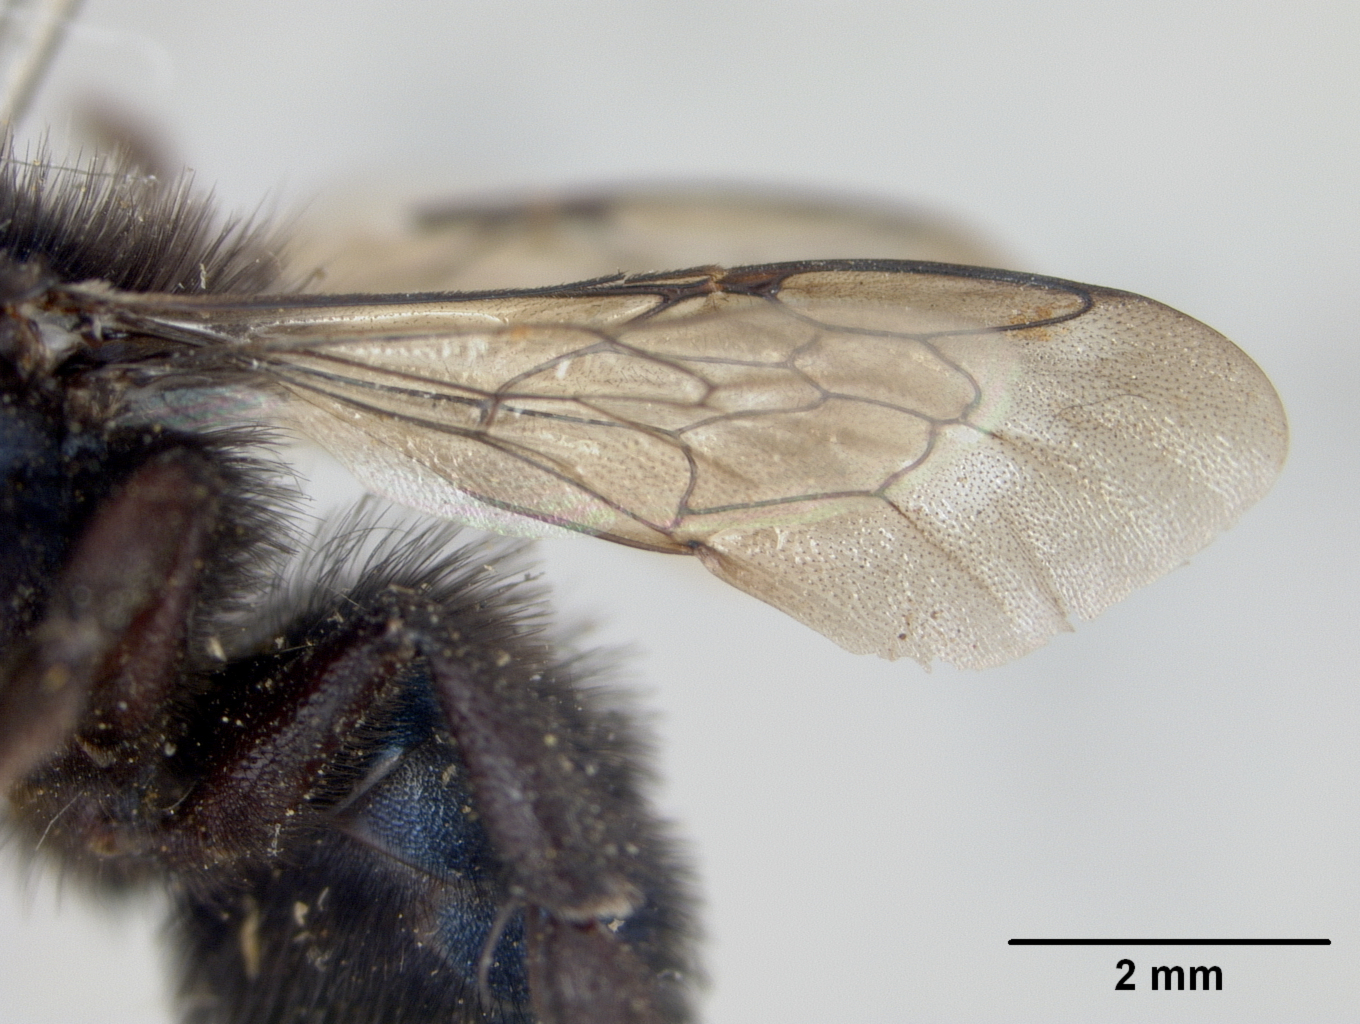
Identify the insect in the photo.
Osmia casta
